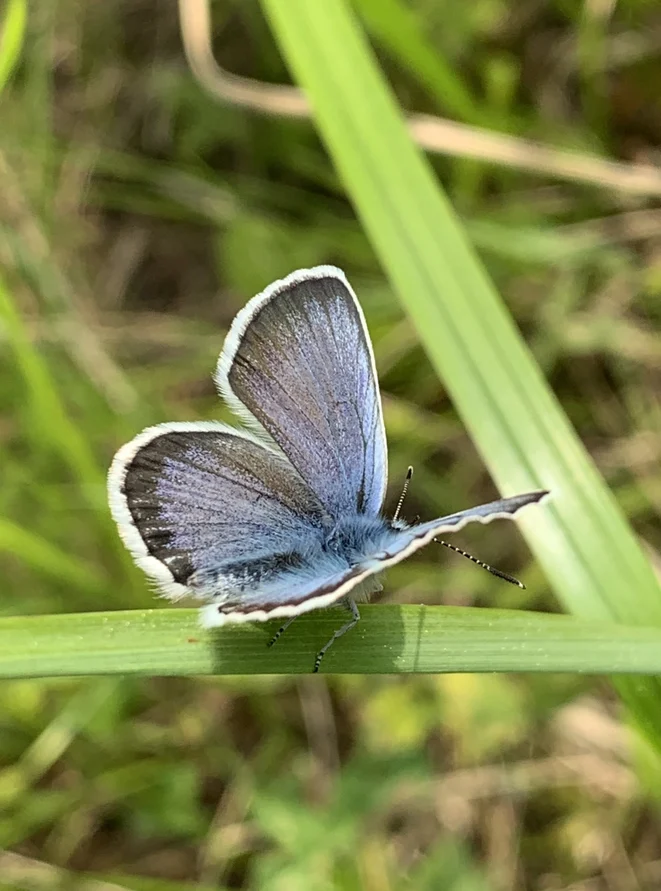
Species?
Plebejus argus
